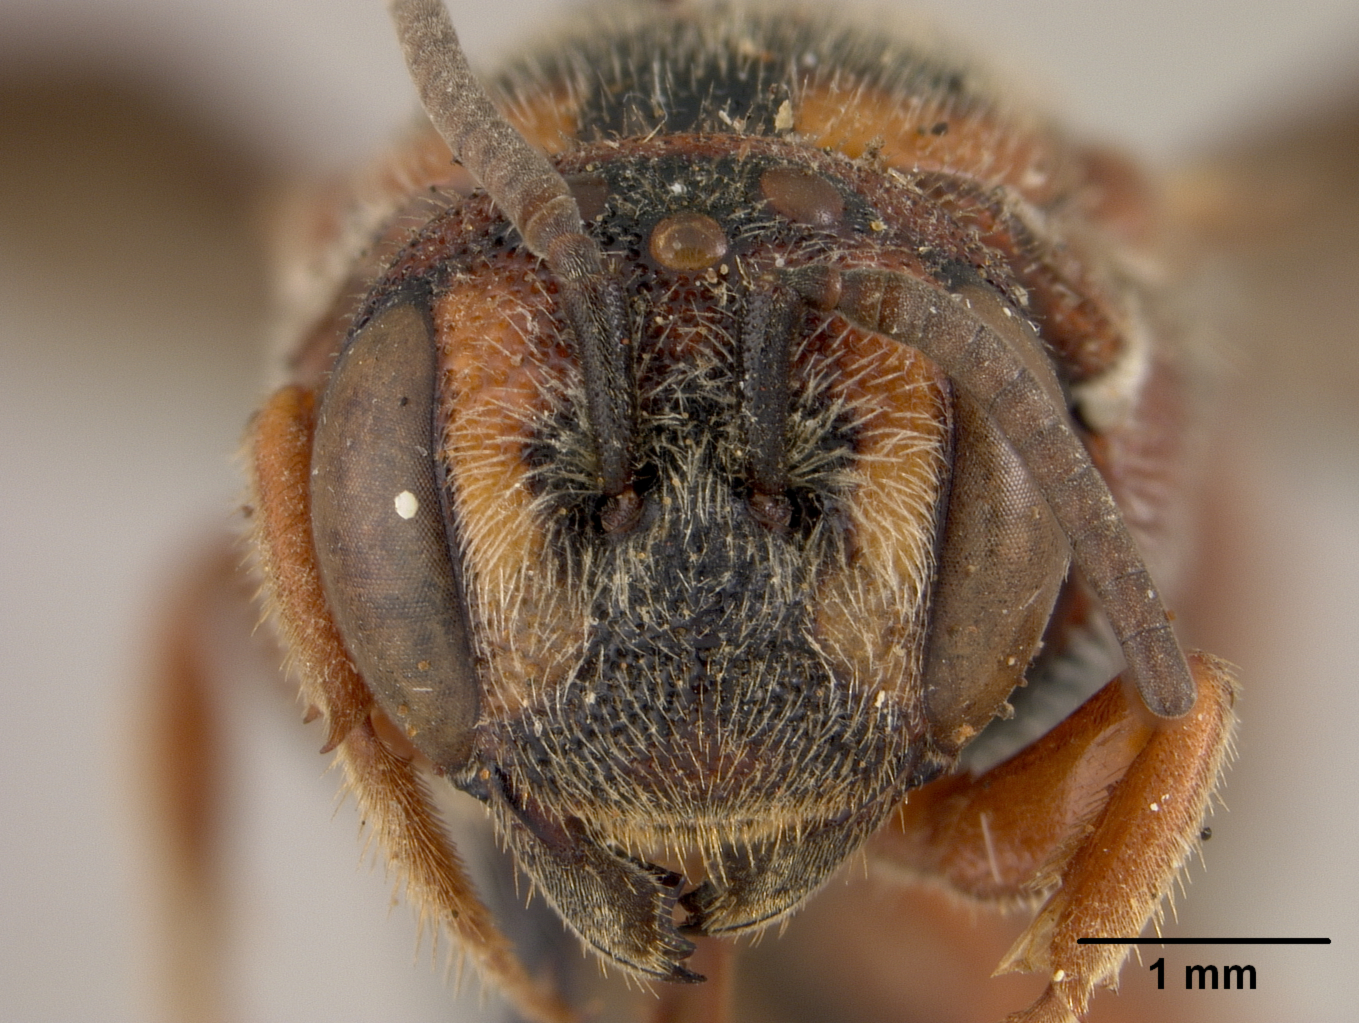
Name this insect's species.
Stelis floridana
